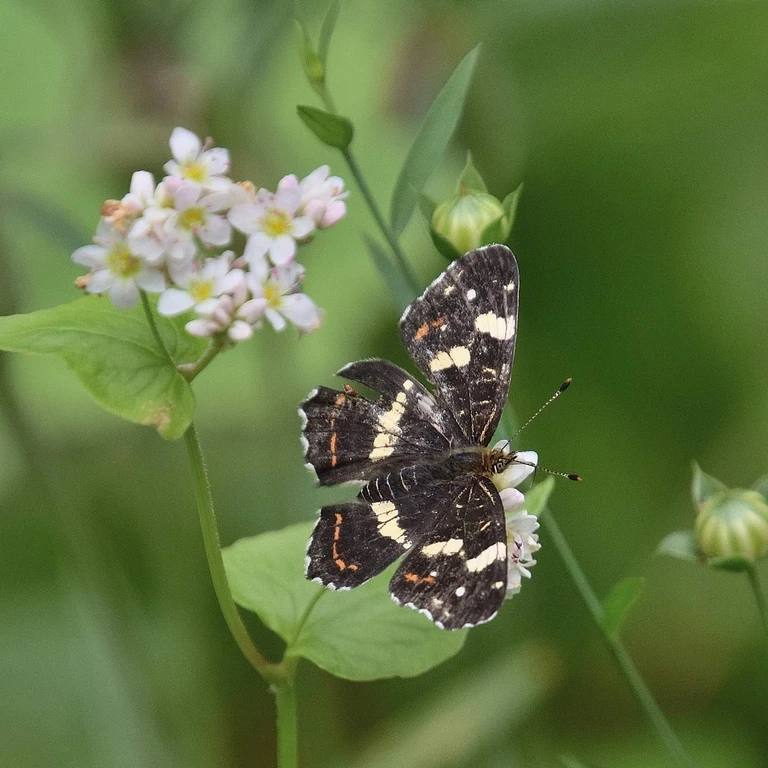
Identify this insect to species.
Araschnia levana
